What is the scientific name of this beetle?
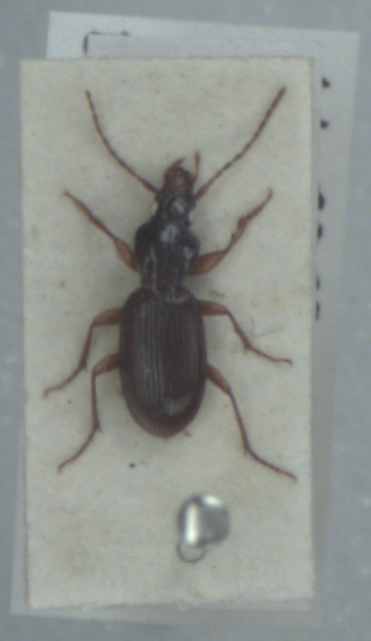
Stomis pumicatus
